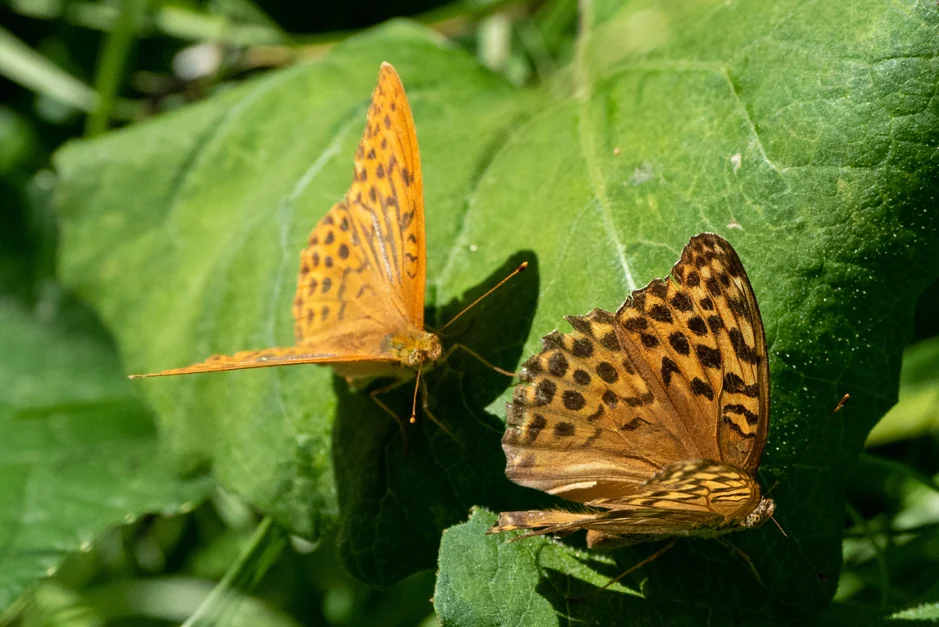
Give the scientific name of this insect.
Argynnis paphia
